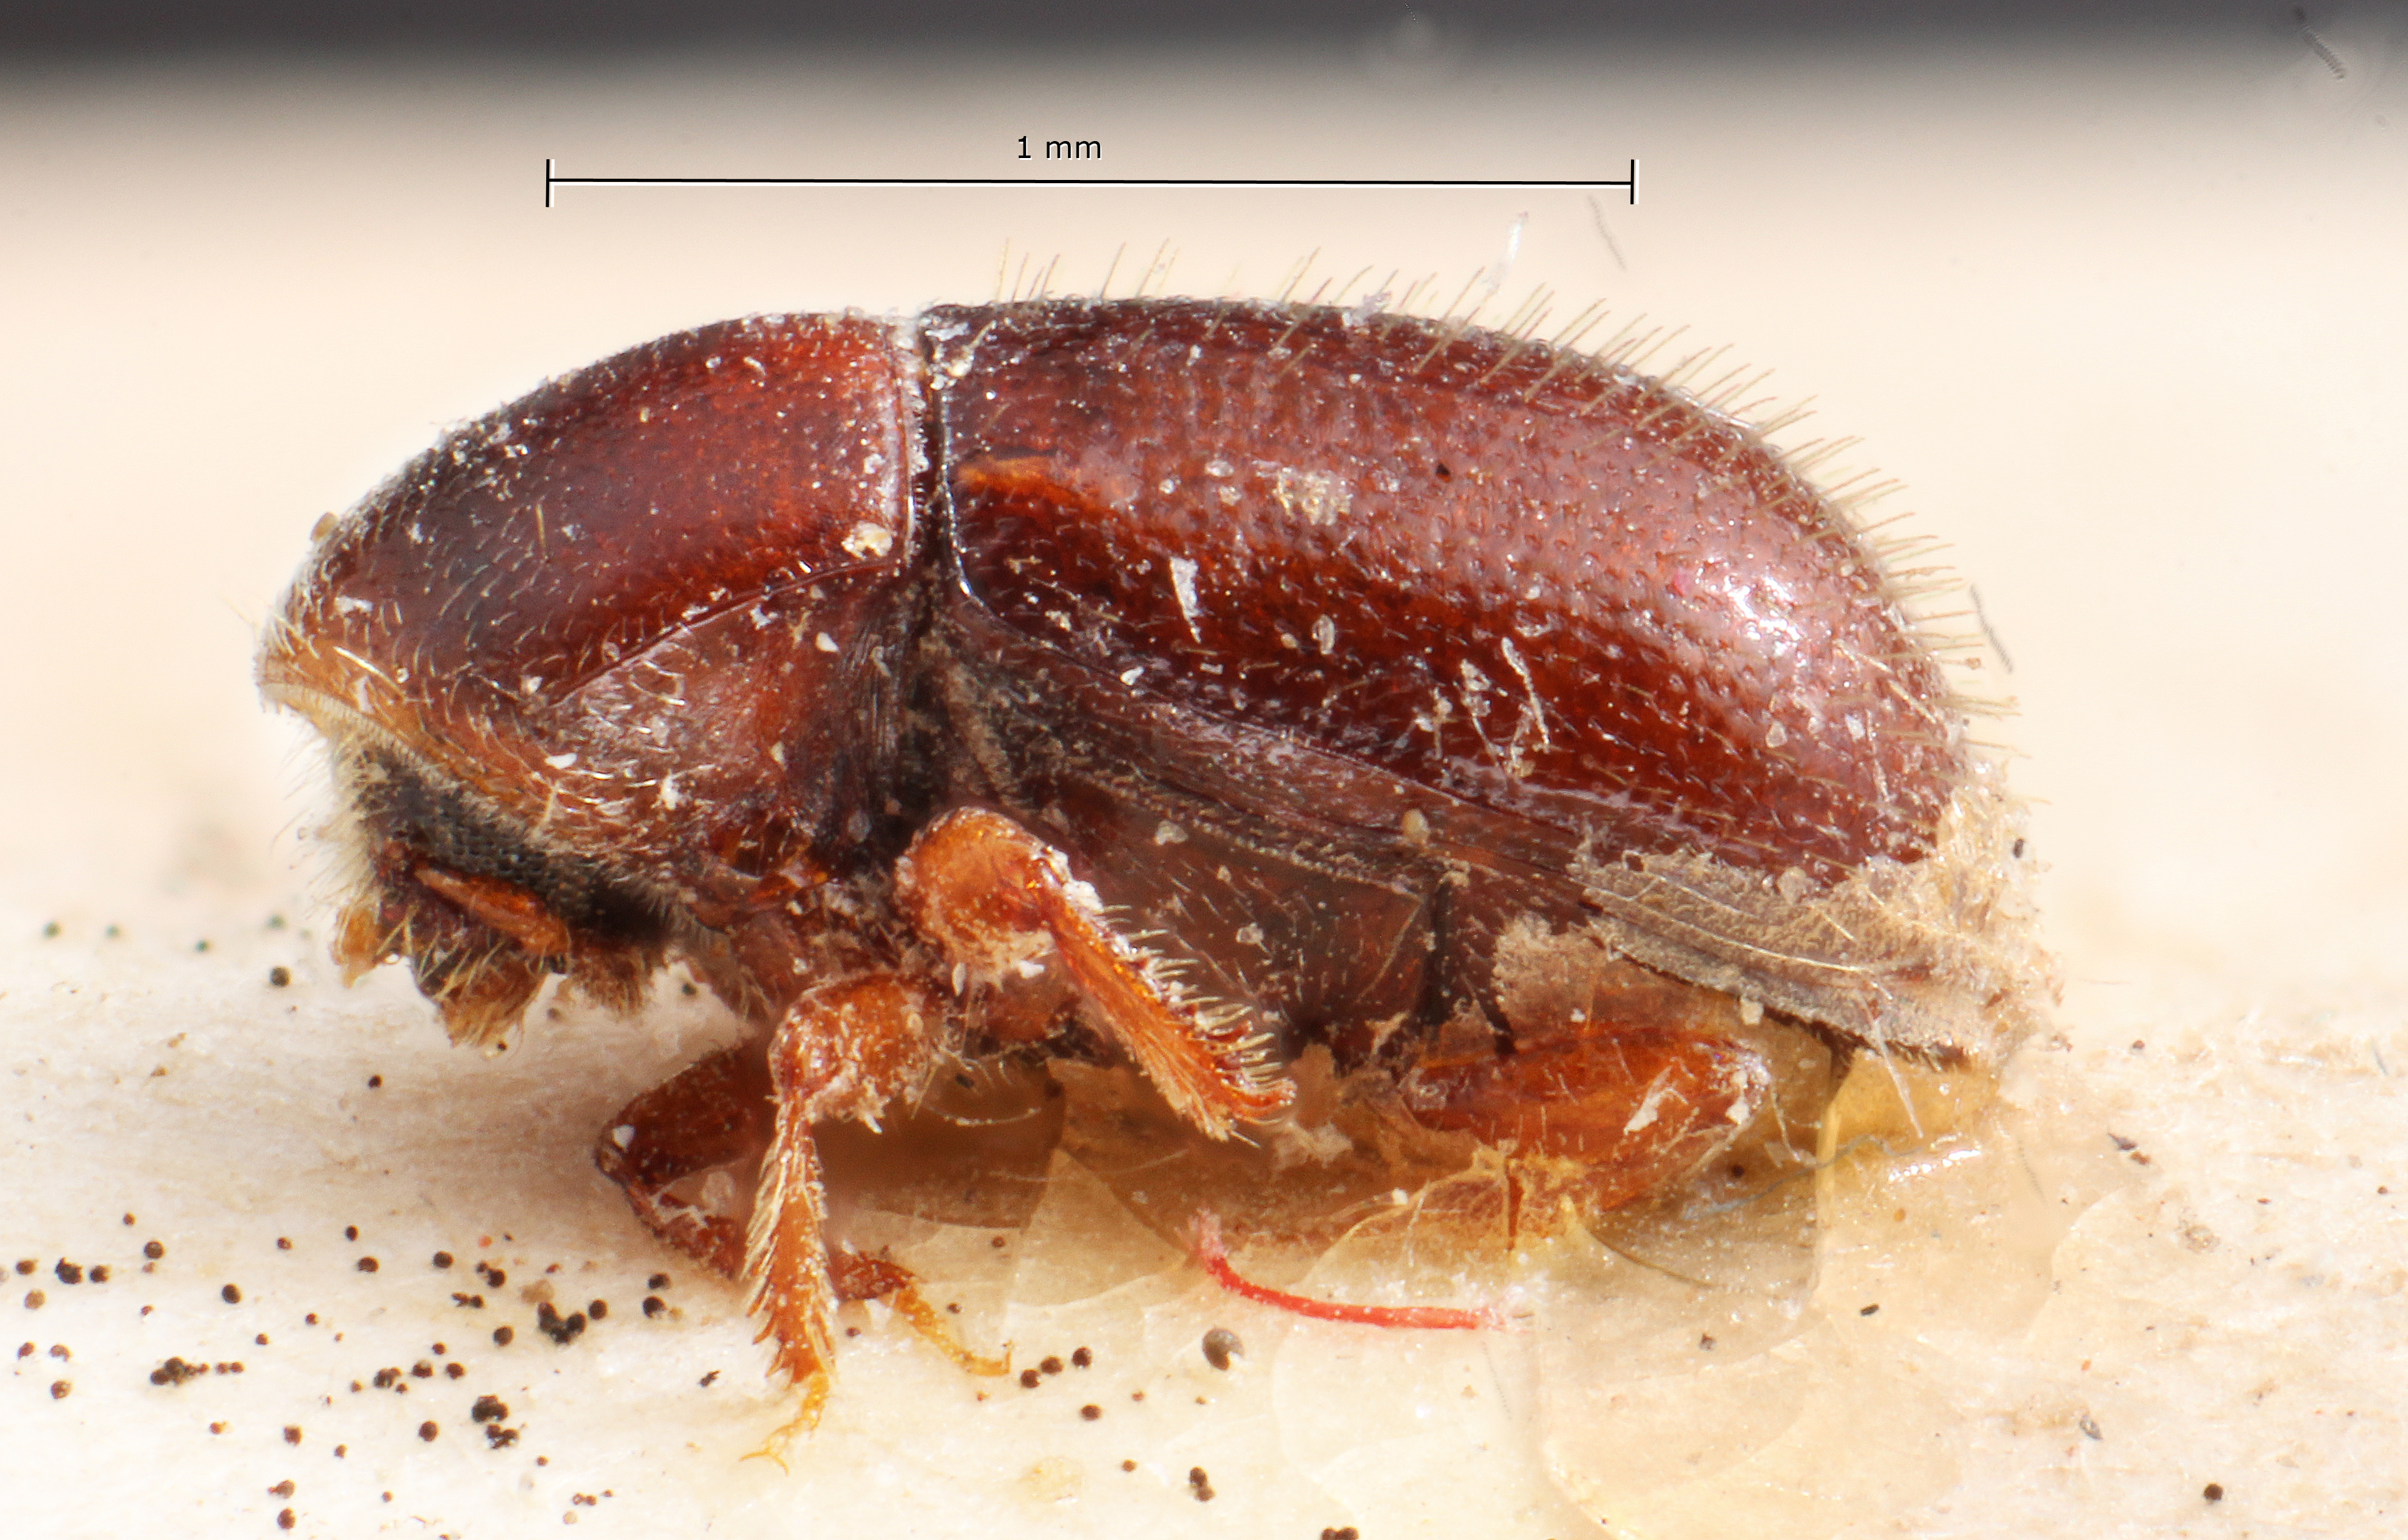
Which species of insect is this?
Prionoscelis minor
